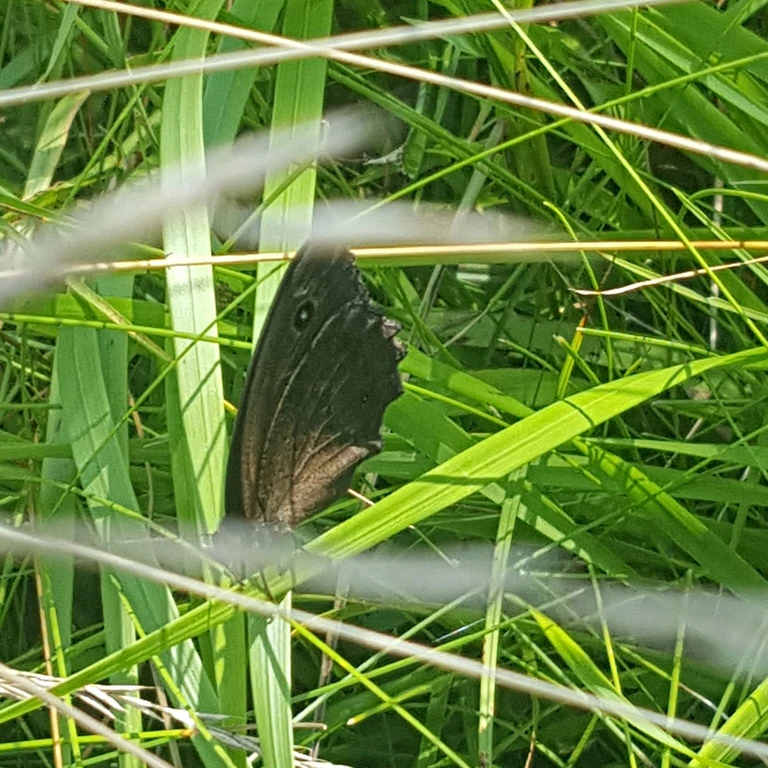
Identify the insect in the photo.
Minois dryas
